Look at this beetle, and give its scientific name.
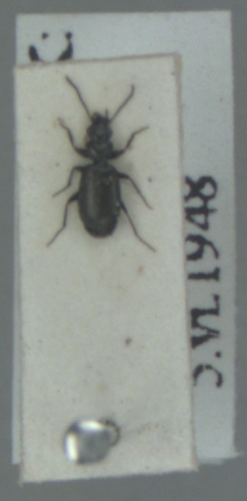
Syntomus foveatus
